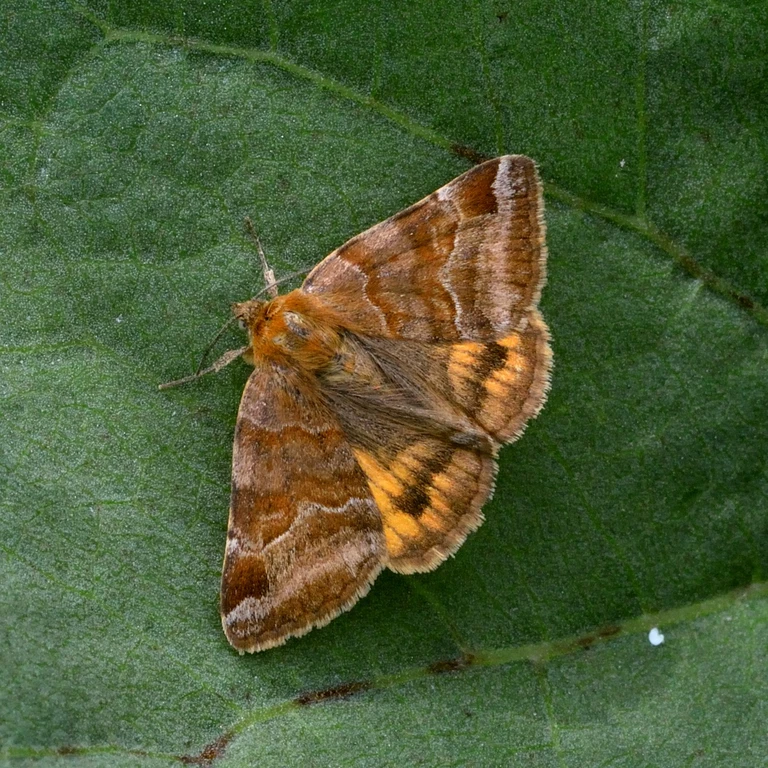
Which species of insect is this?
Euclidia glyphica
